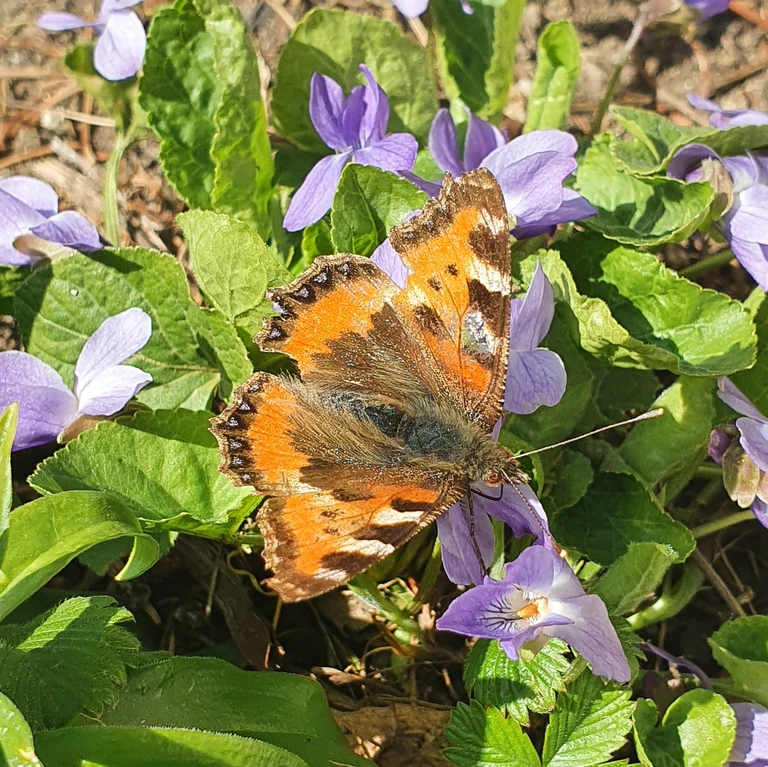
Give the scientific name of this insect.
Aglais urticae
